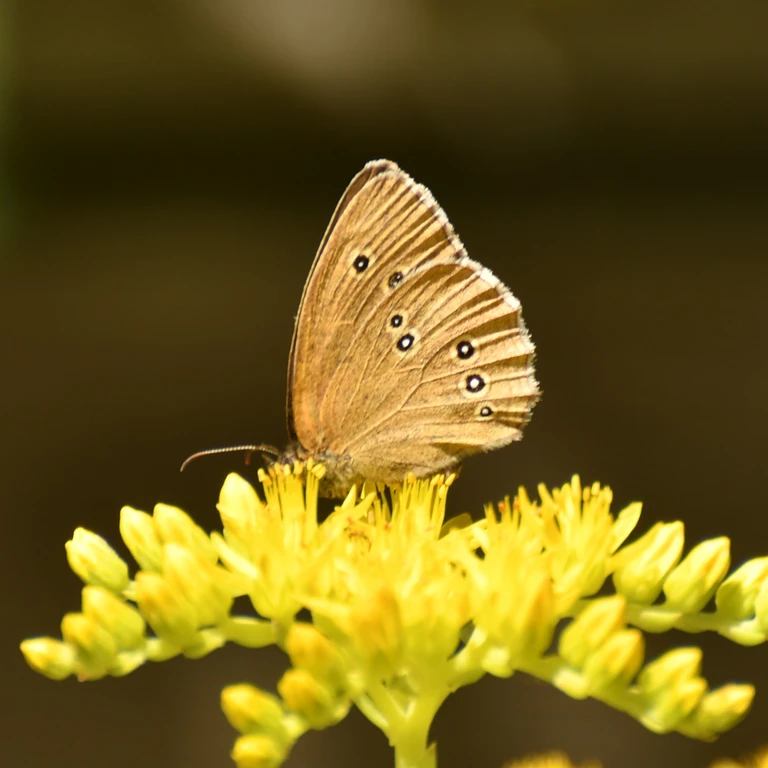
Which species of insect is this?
Aphantopus hyperantus
